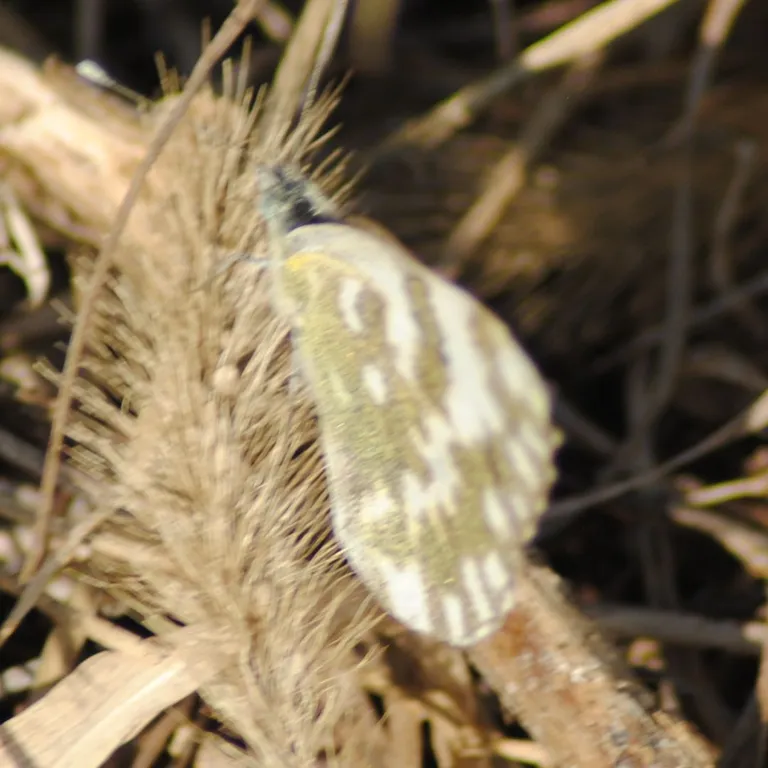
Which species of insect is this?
Pontia edusa
